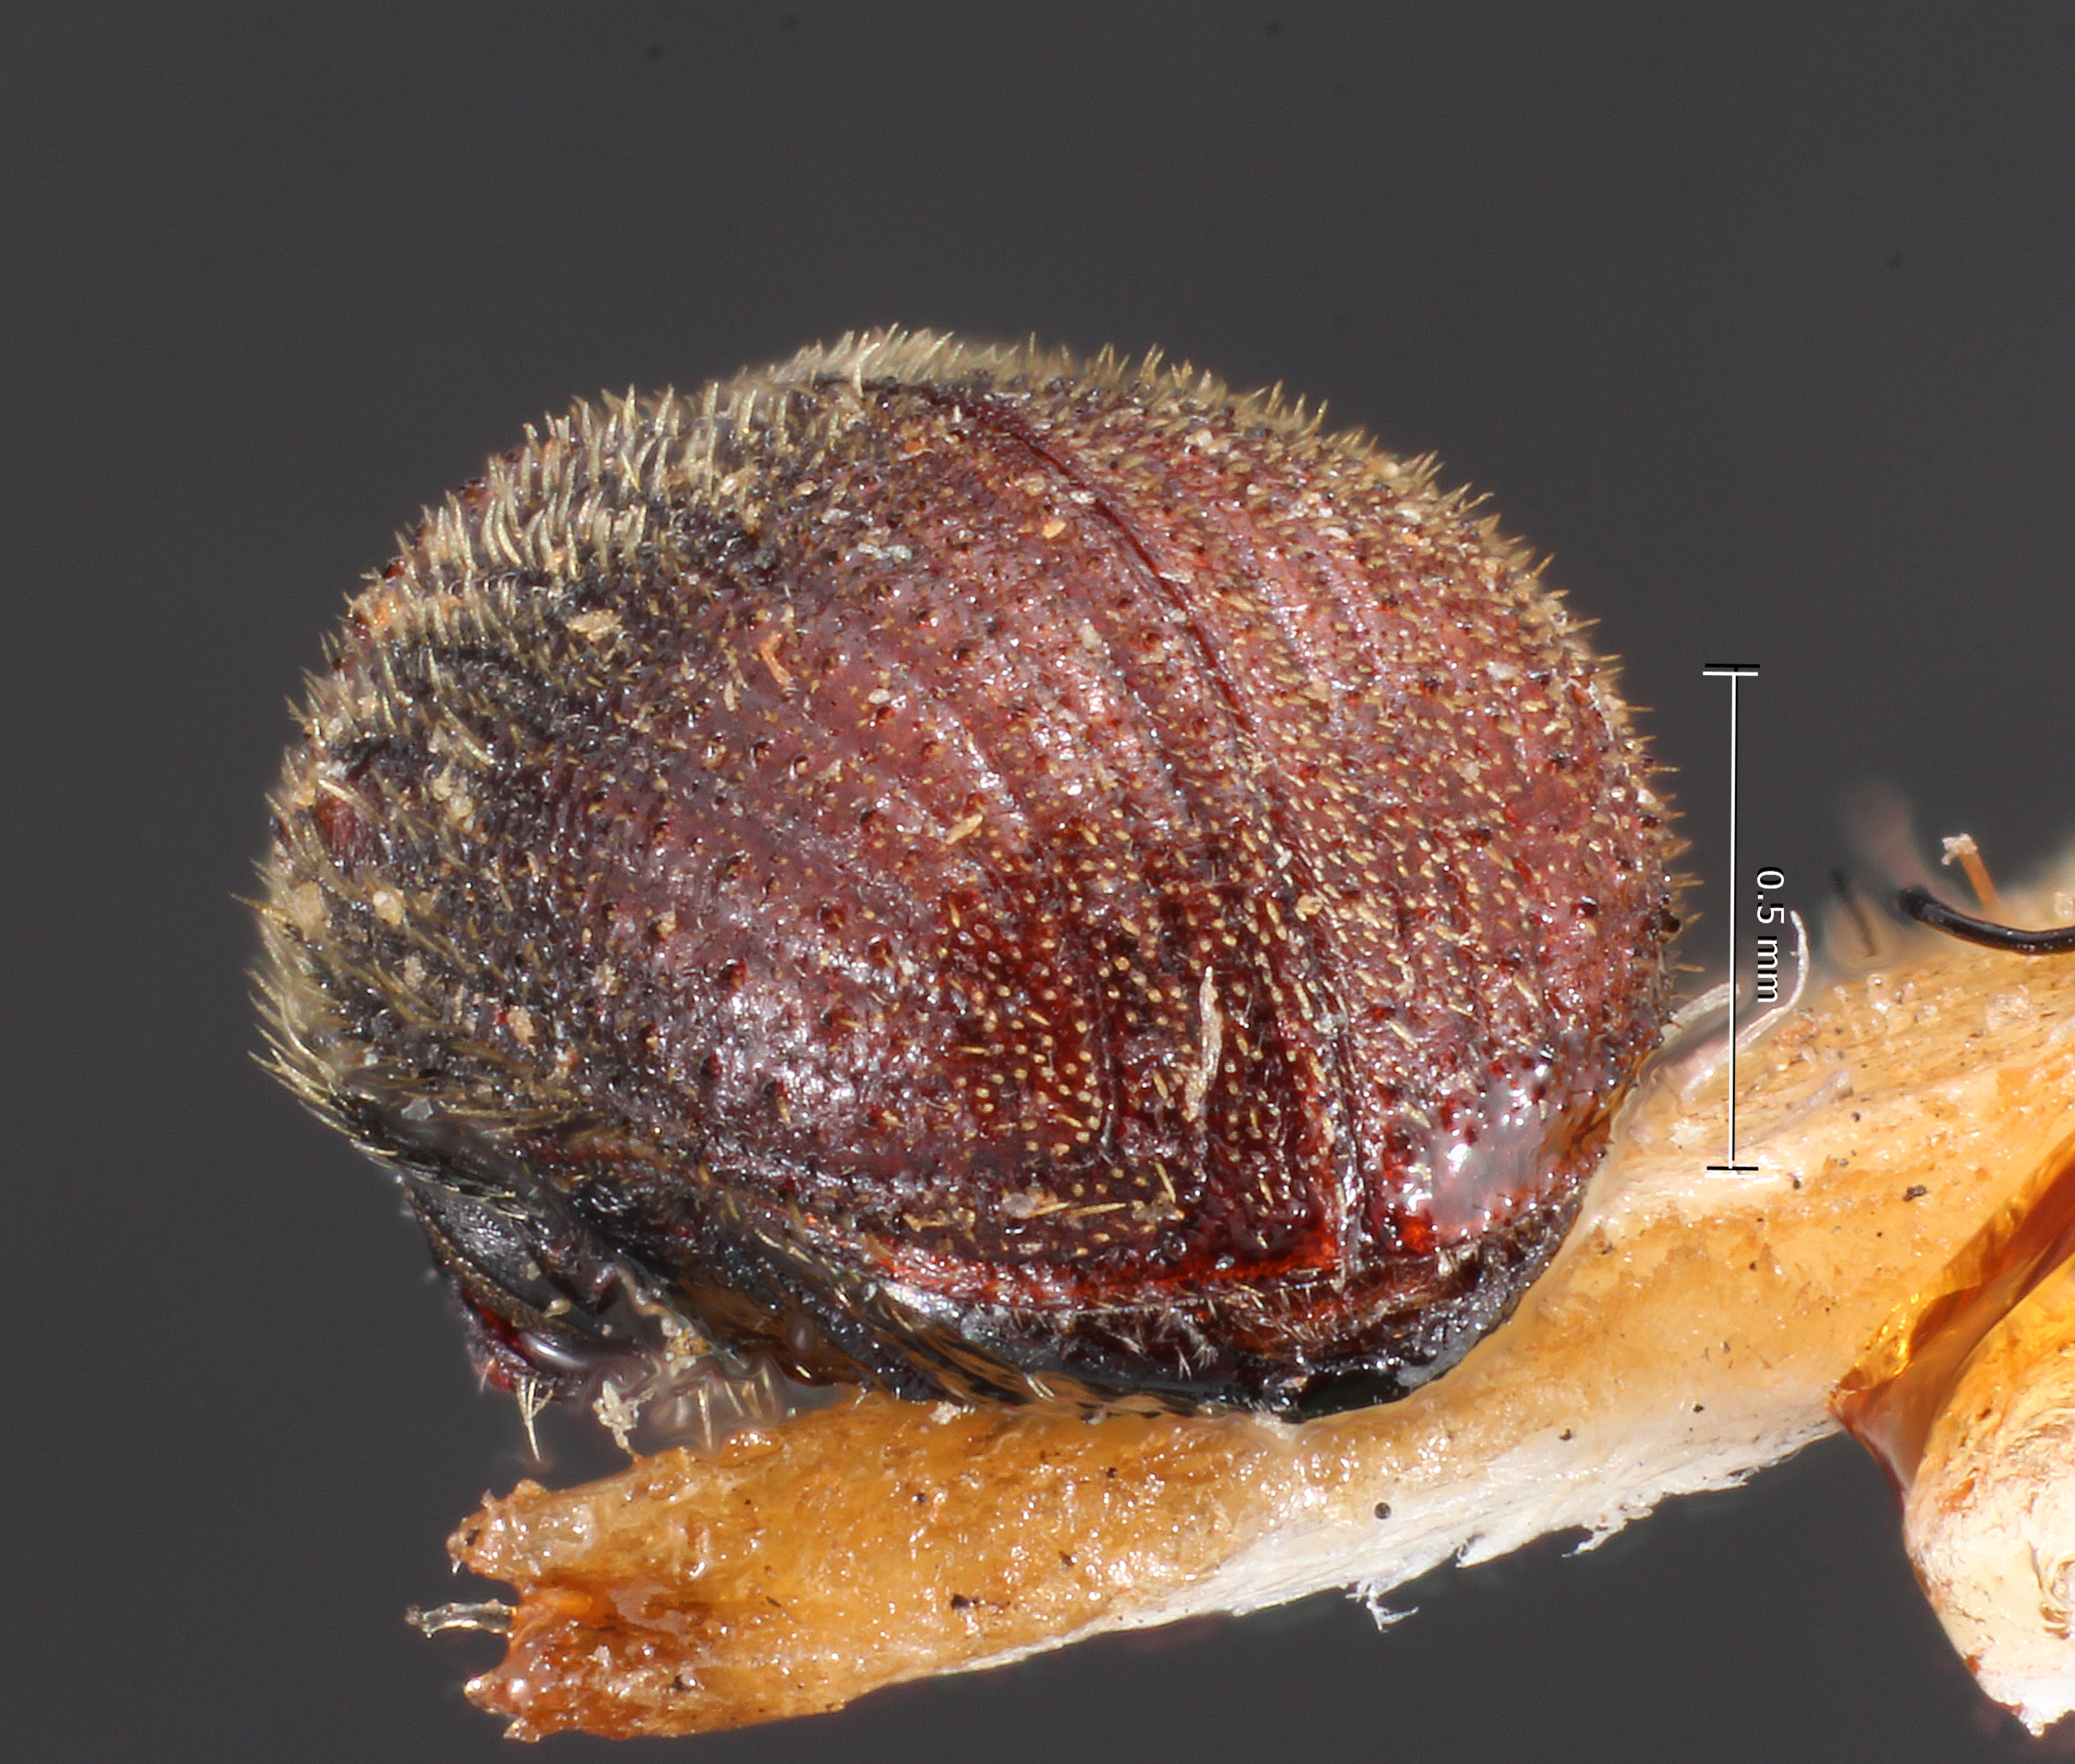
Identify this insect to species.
Phloeosinus alaskanus
